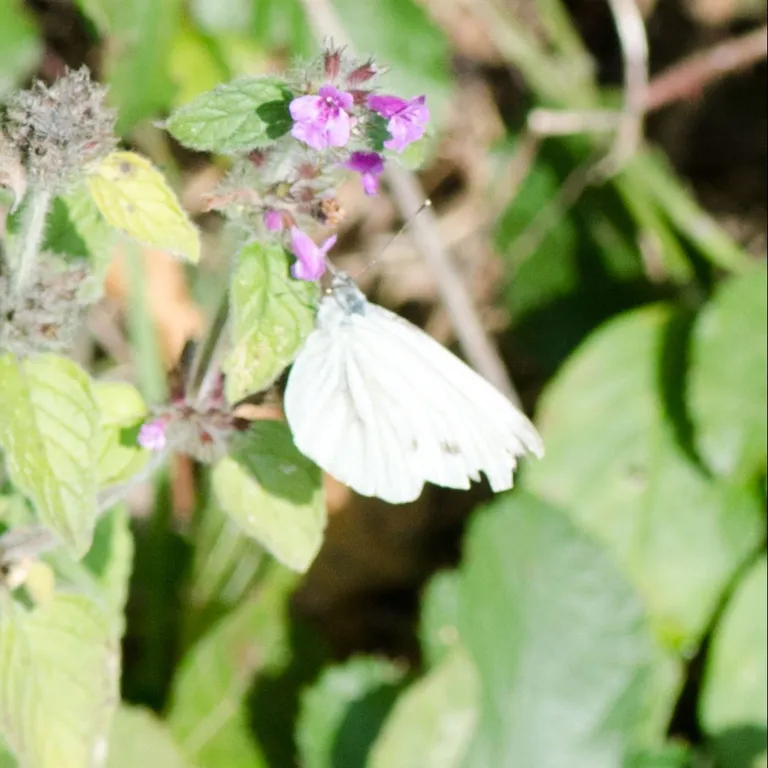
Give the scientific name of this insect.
Pieris napi
